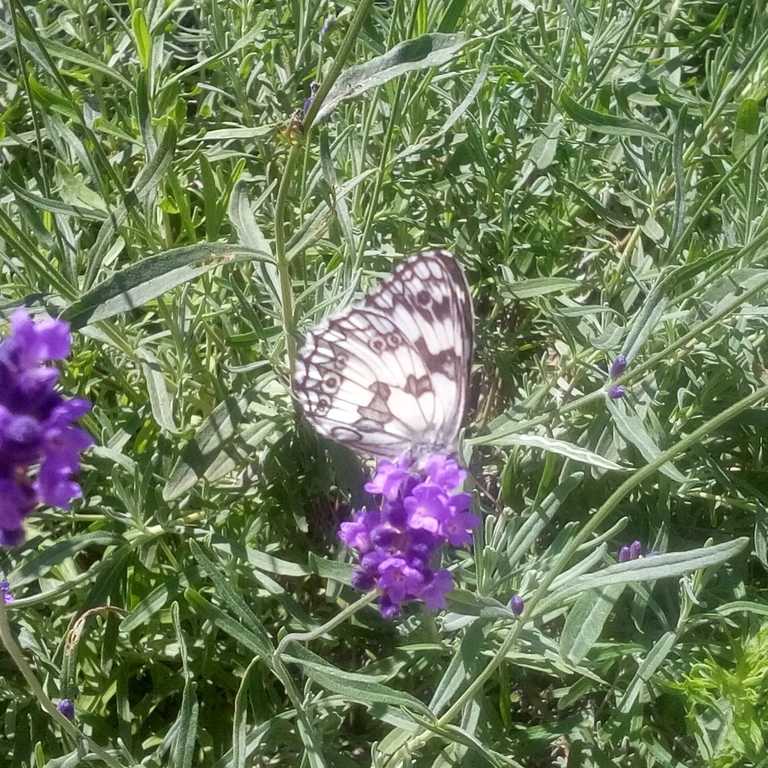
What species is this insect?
Melanargia galathea
